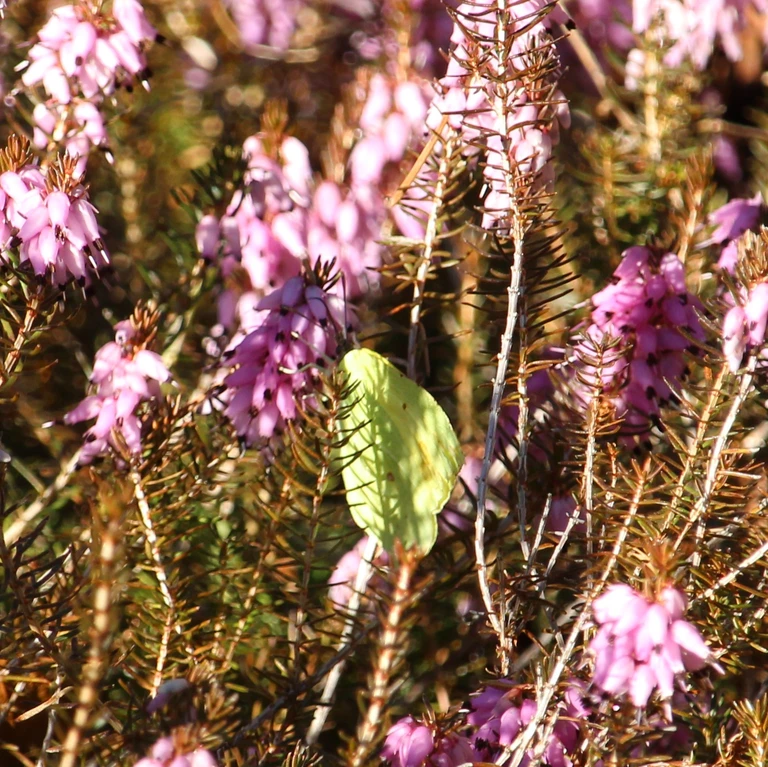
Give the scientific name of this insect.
Gonepteryx rhamni
